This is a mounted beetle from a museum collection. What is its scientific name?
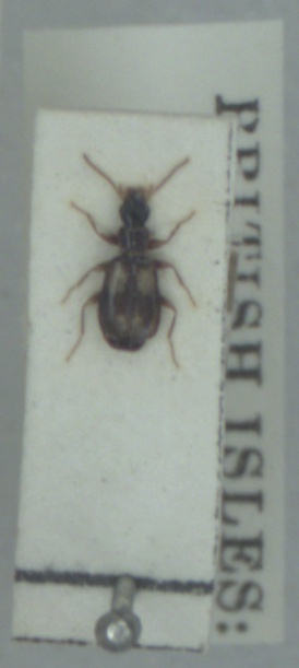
Calodromius spilotus
